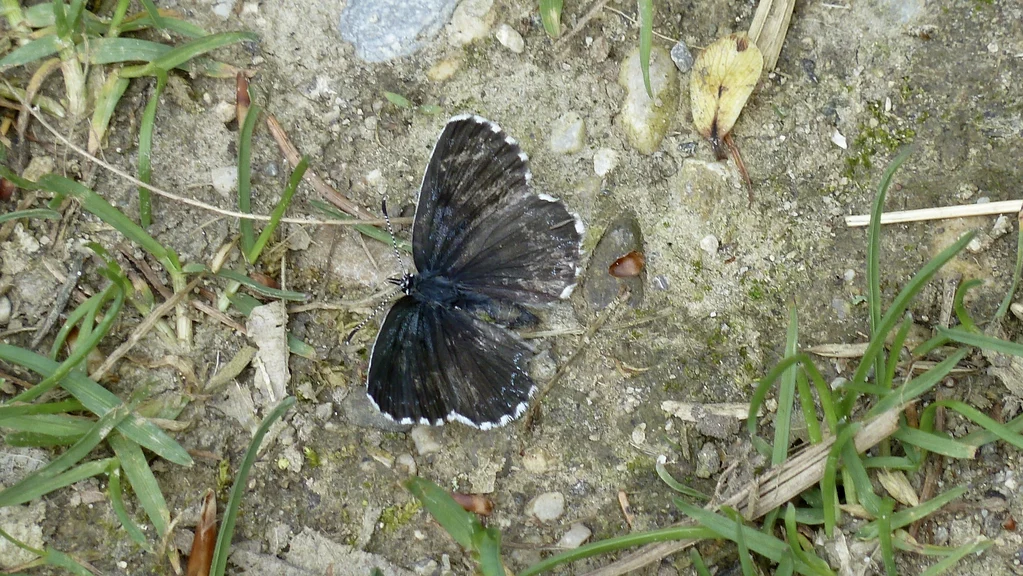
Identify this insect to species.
Scolitantides orion
